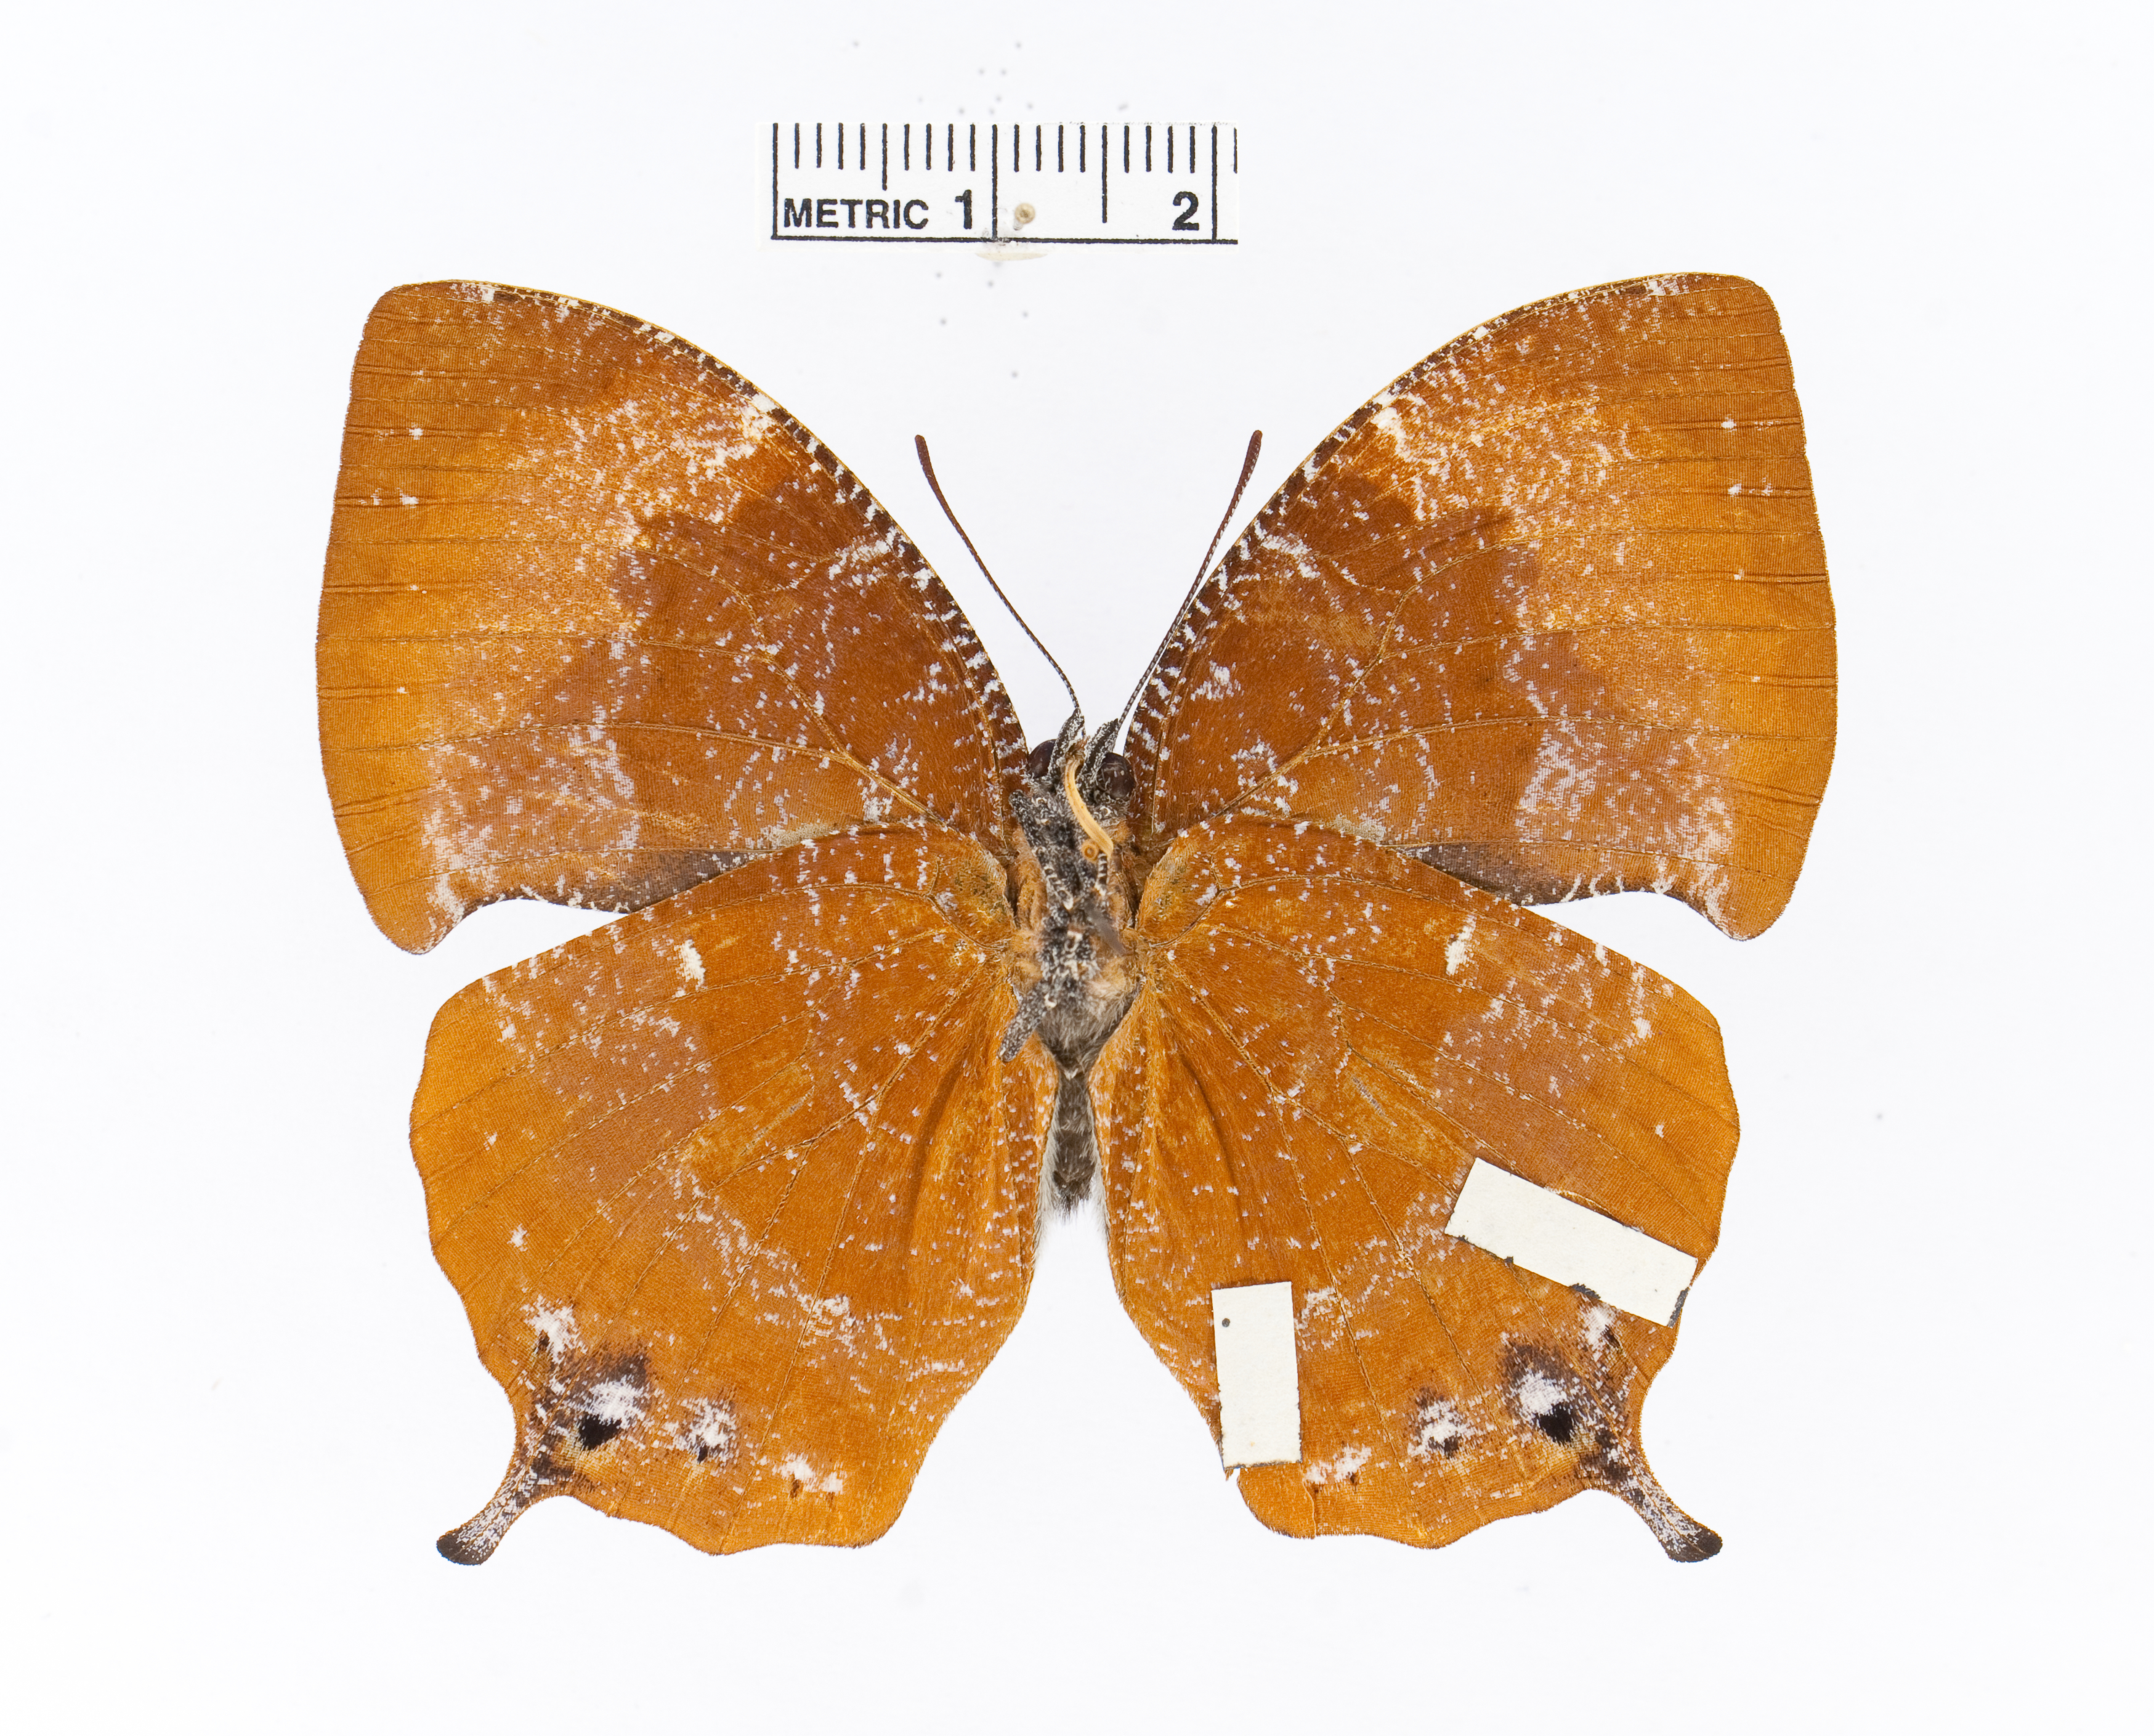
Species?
Memphis laura
